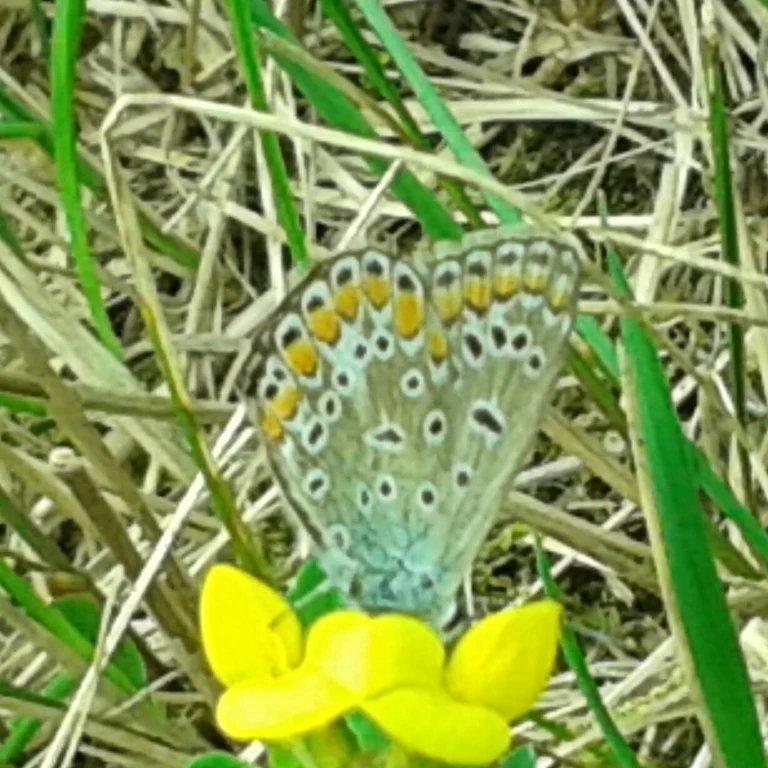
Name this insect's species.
Polyommatus icarus
